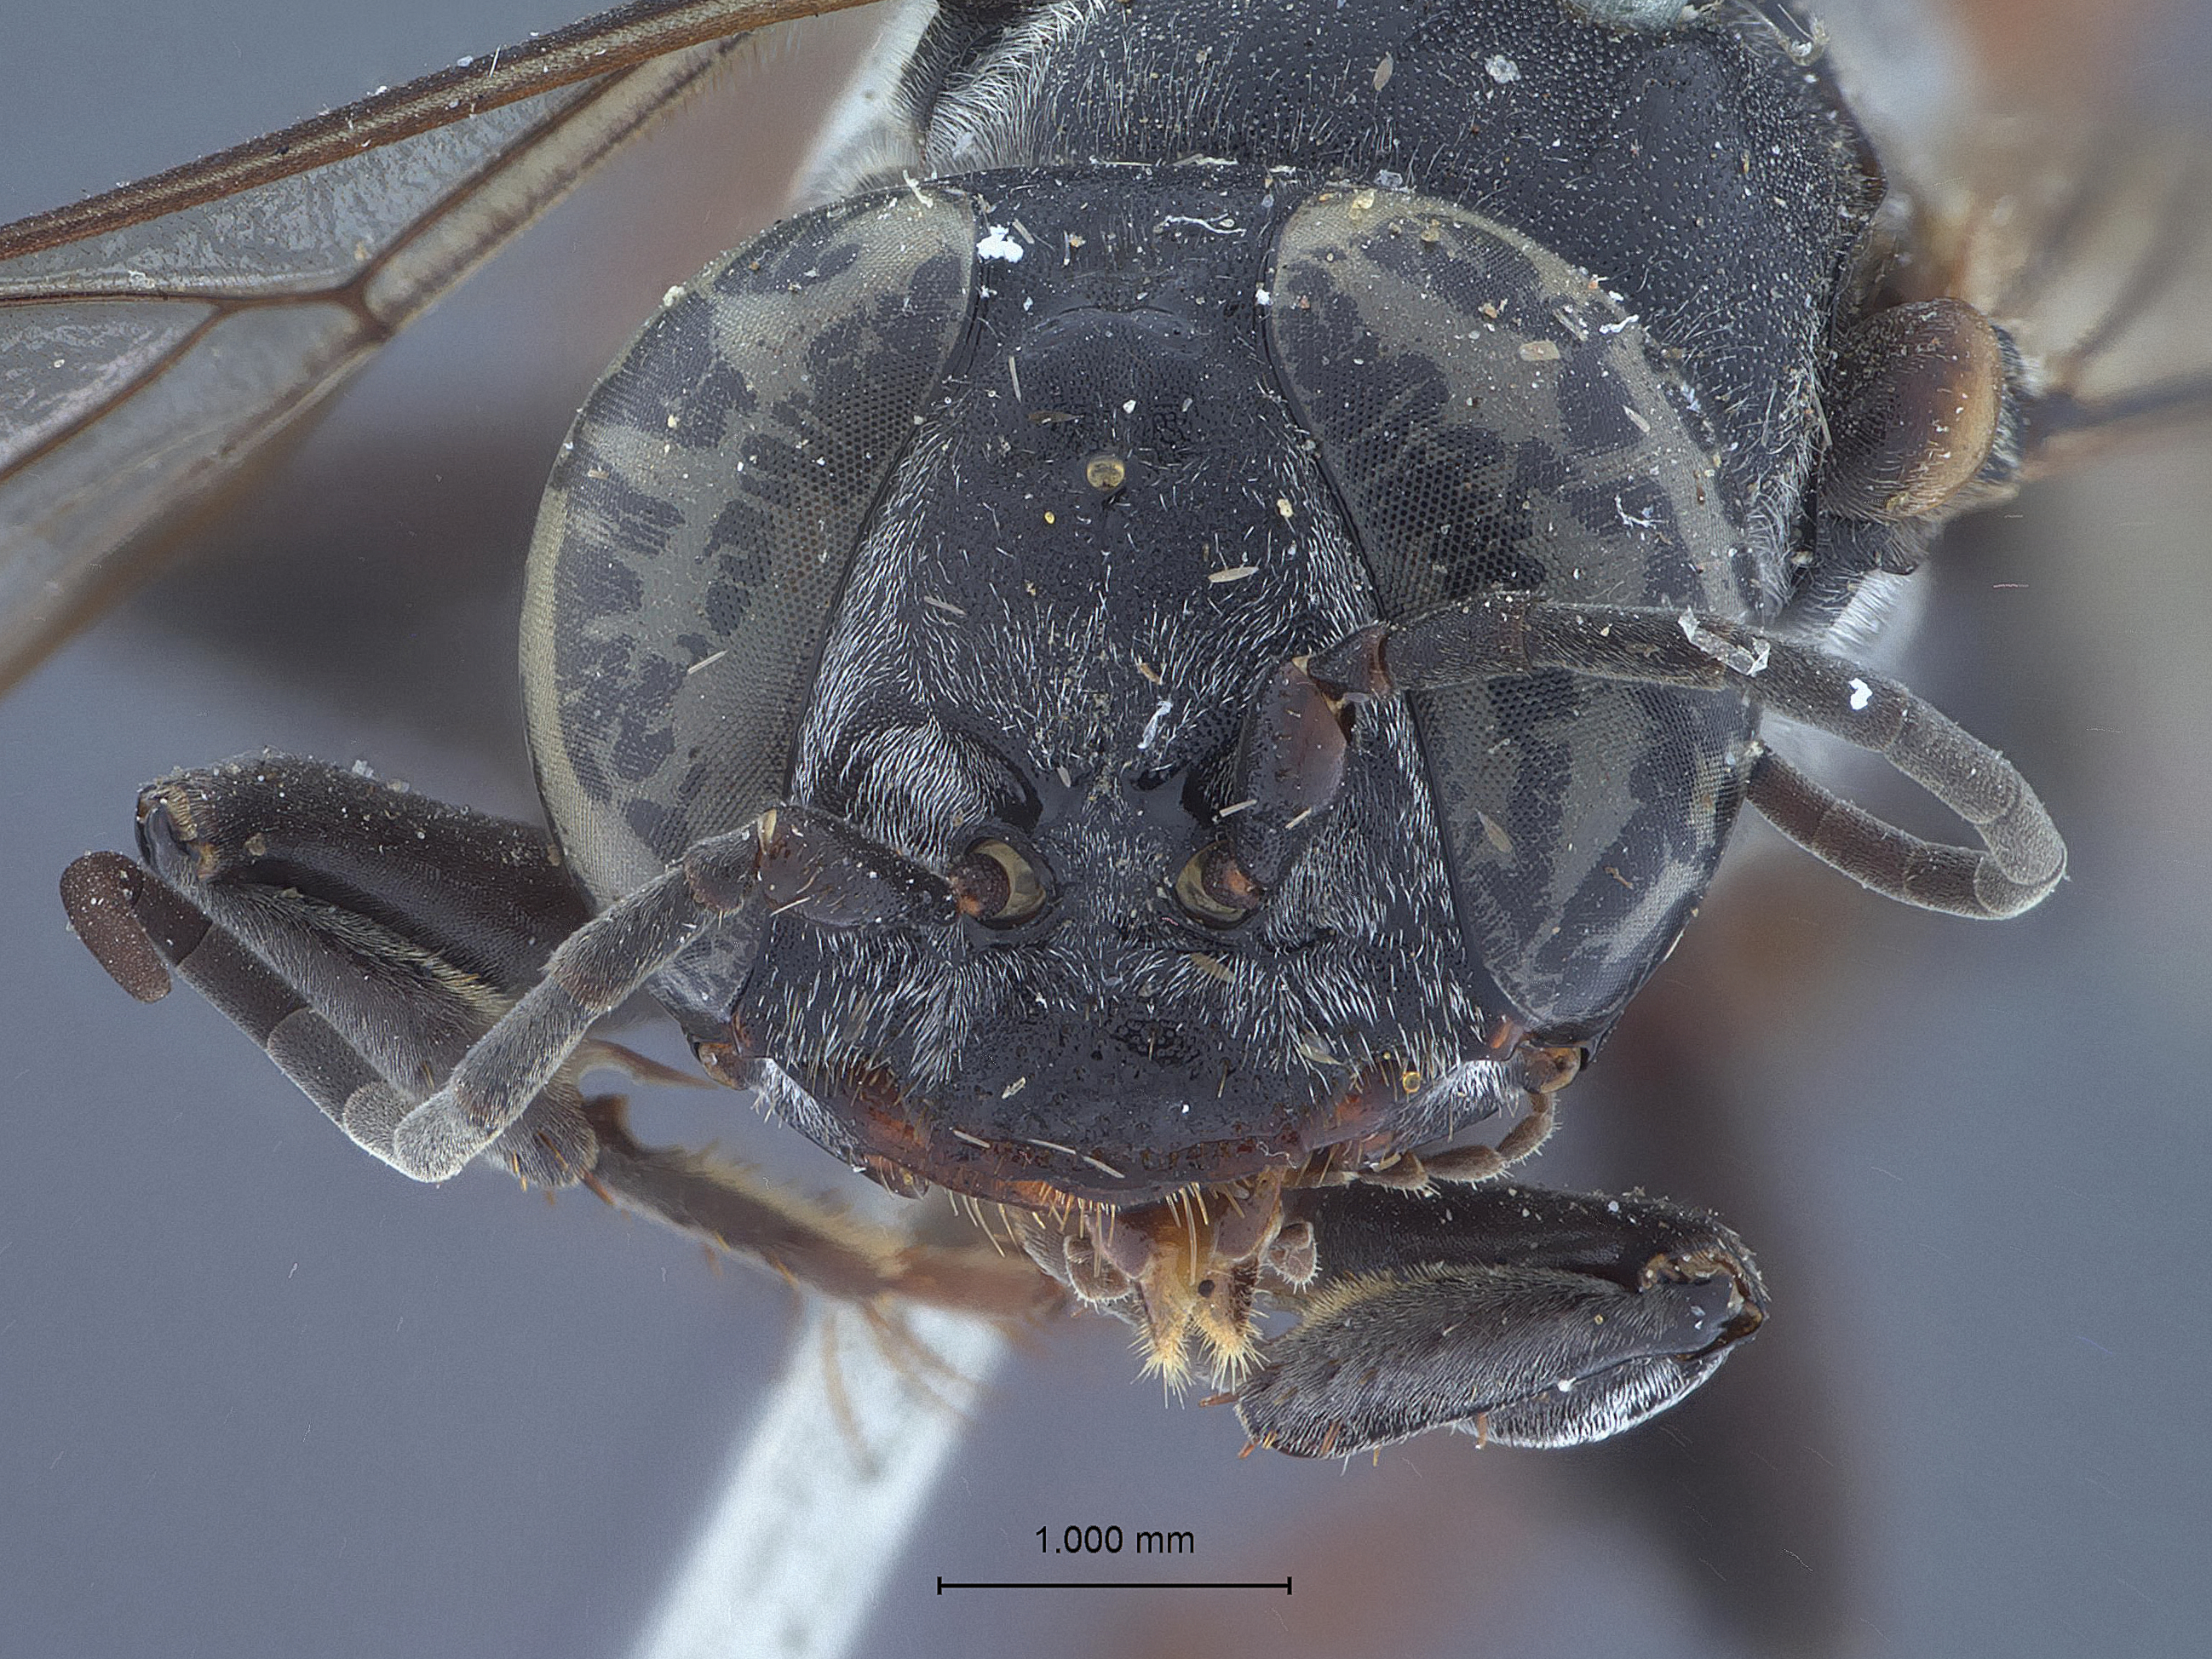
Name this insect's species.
Tachysphex neomexicanus
